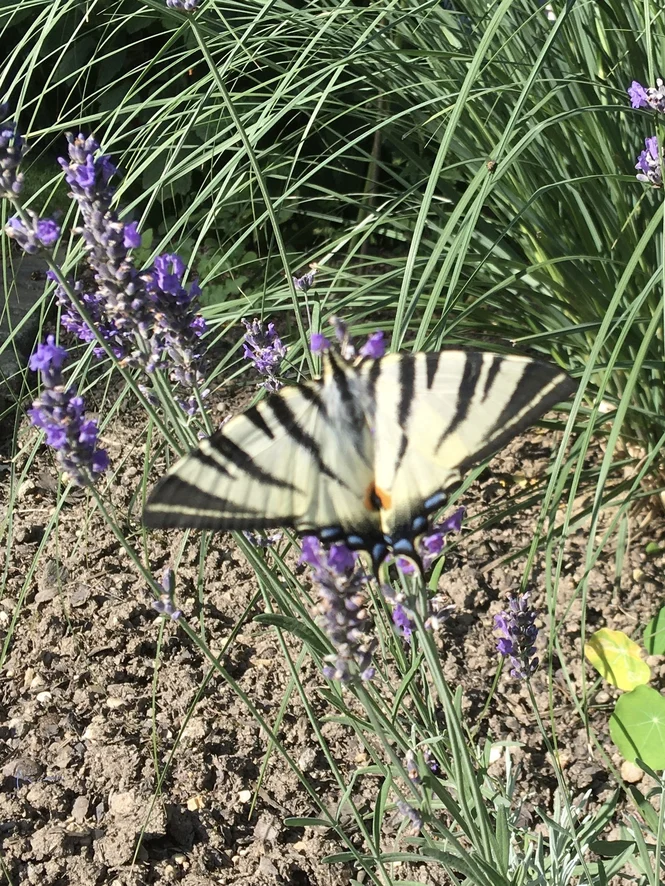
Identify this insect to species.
Iphiclides podalirius
